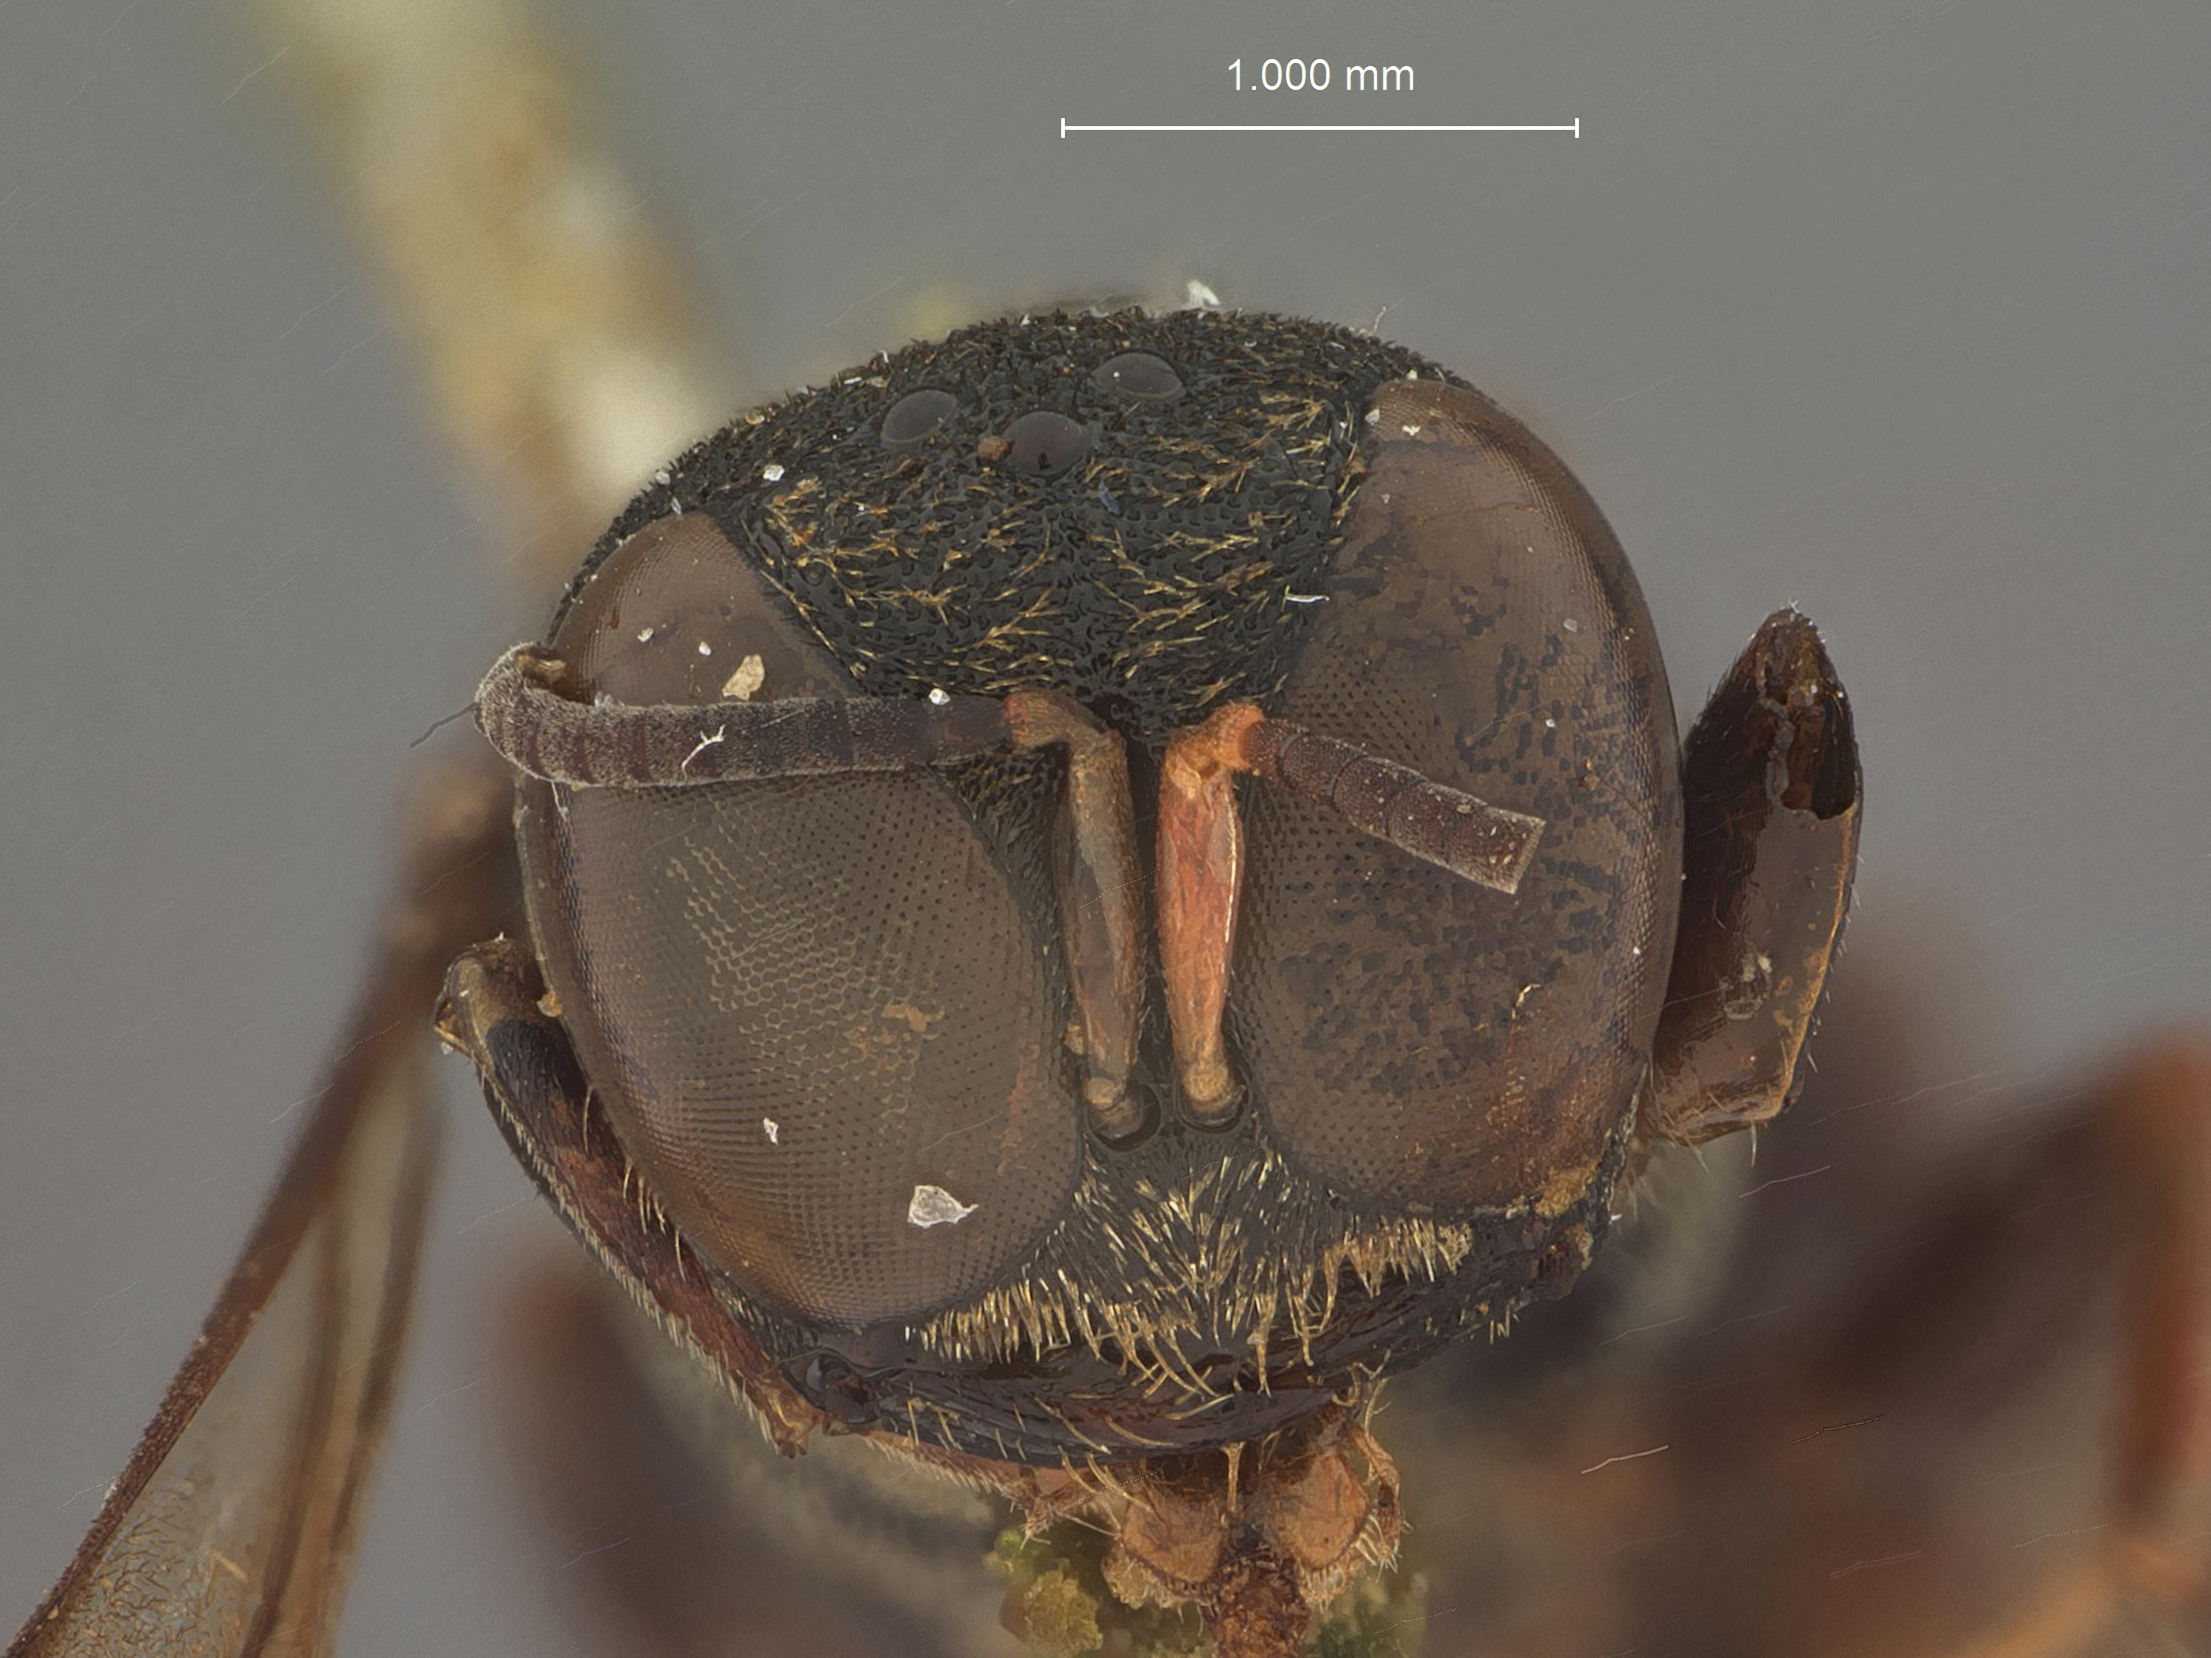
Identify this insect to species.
Lestica luzonica
